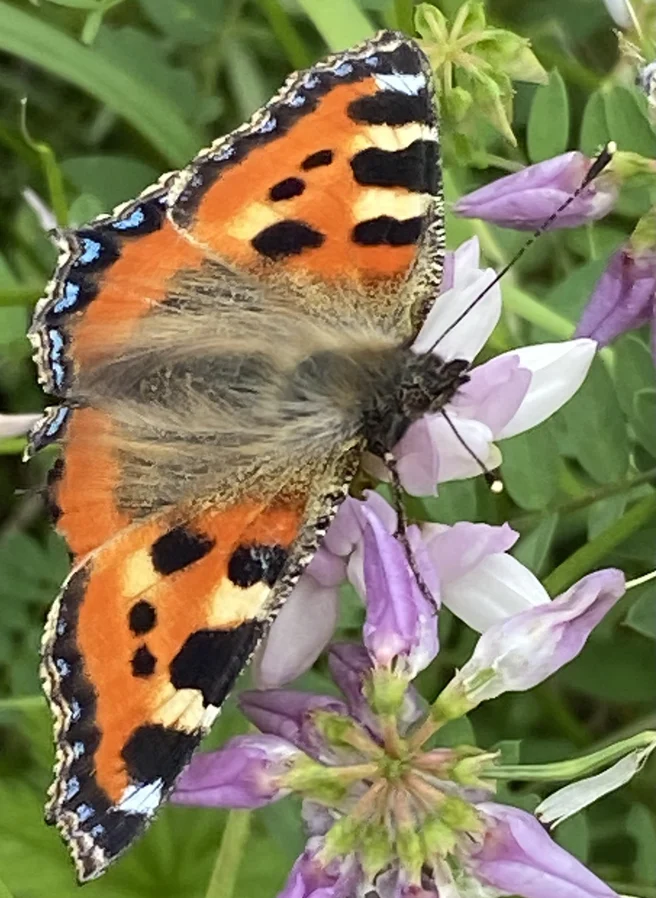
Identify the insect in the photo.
Aglais urticae
